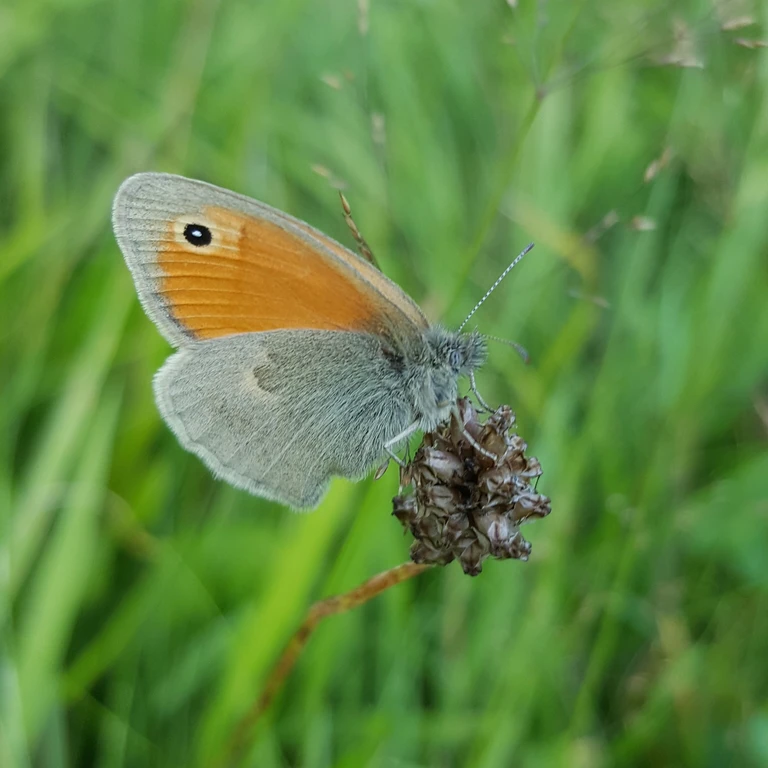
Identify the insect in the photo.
Coenonympha pamphilus
